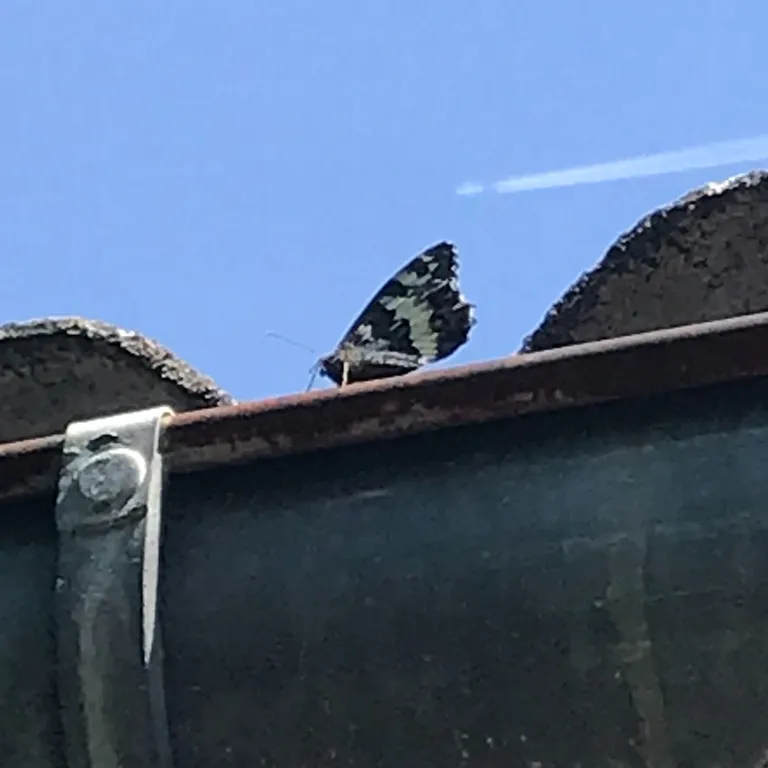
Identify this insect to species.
Brintesia circe
